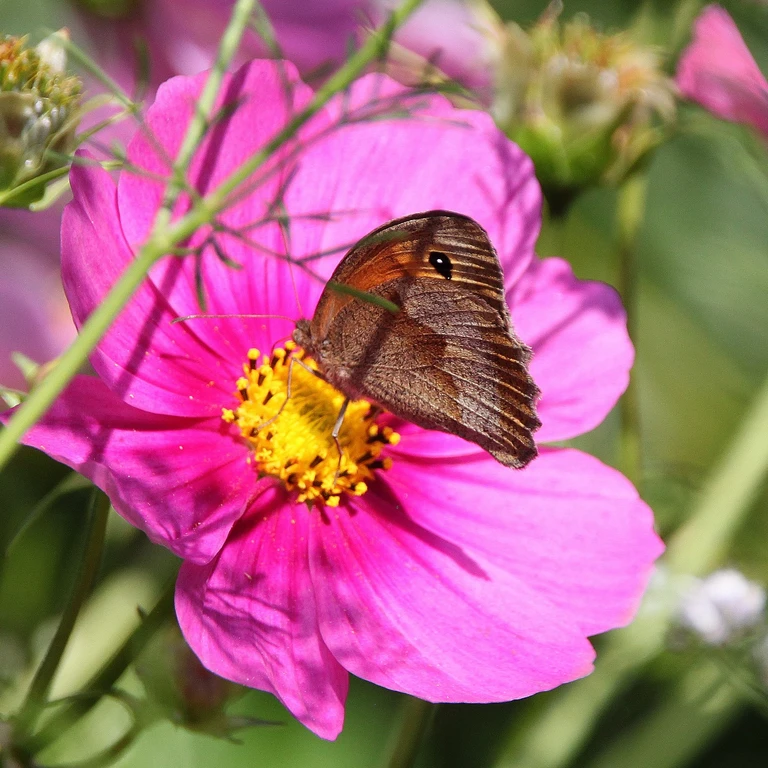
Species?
Maniola jurtina
